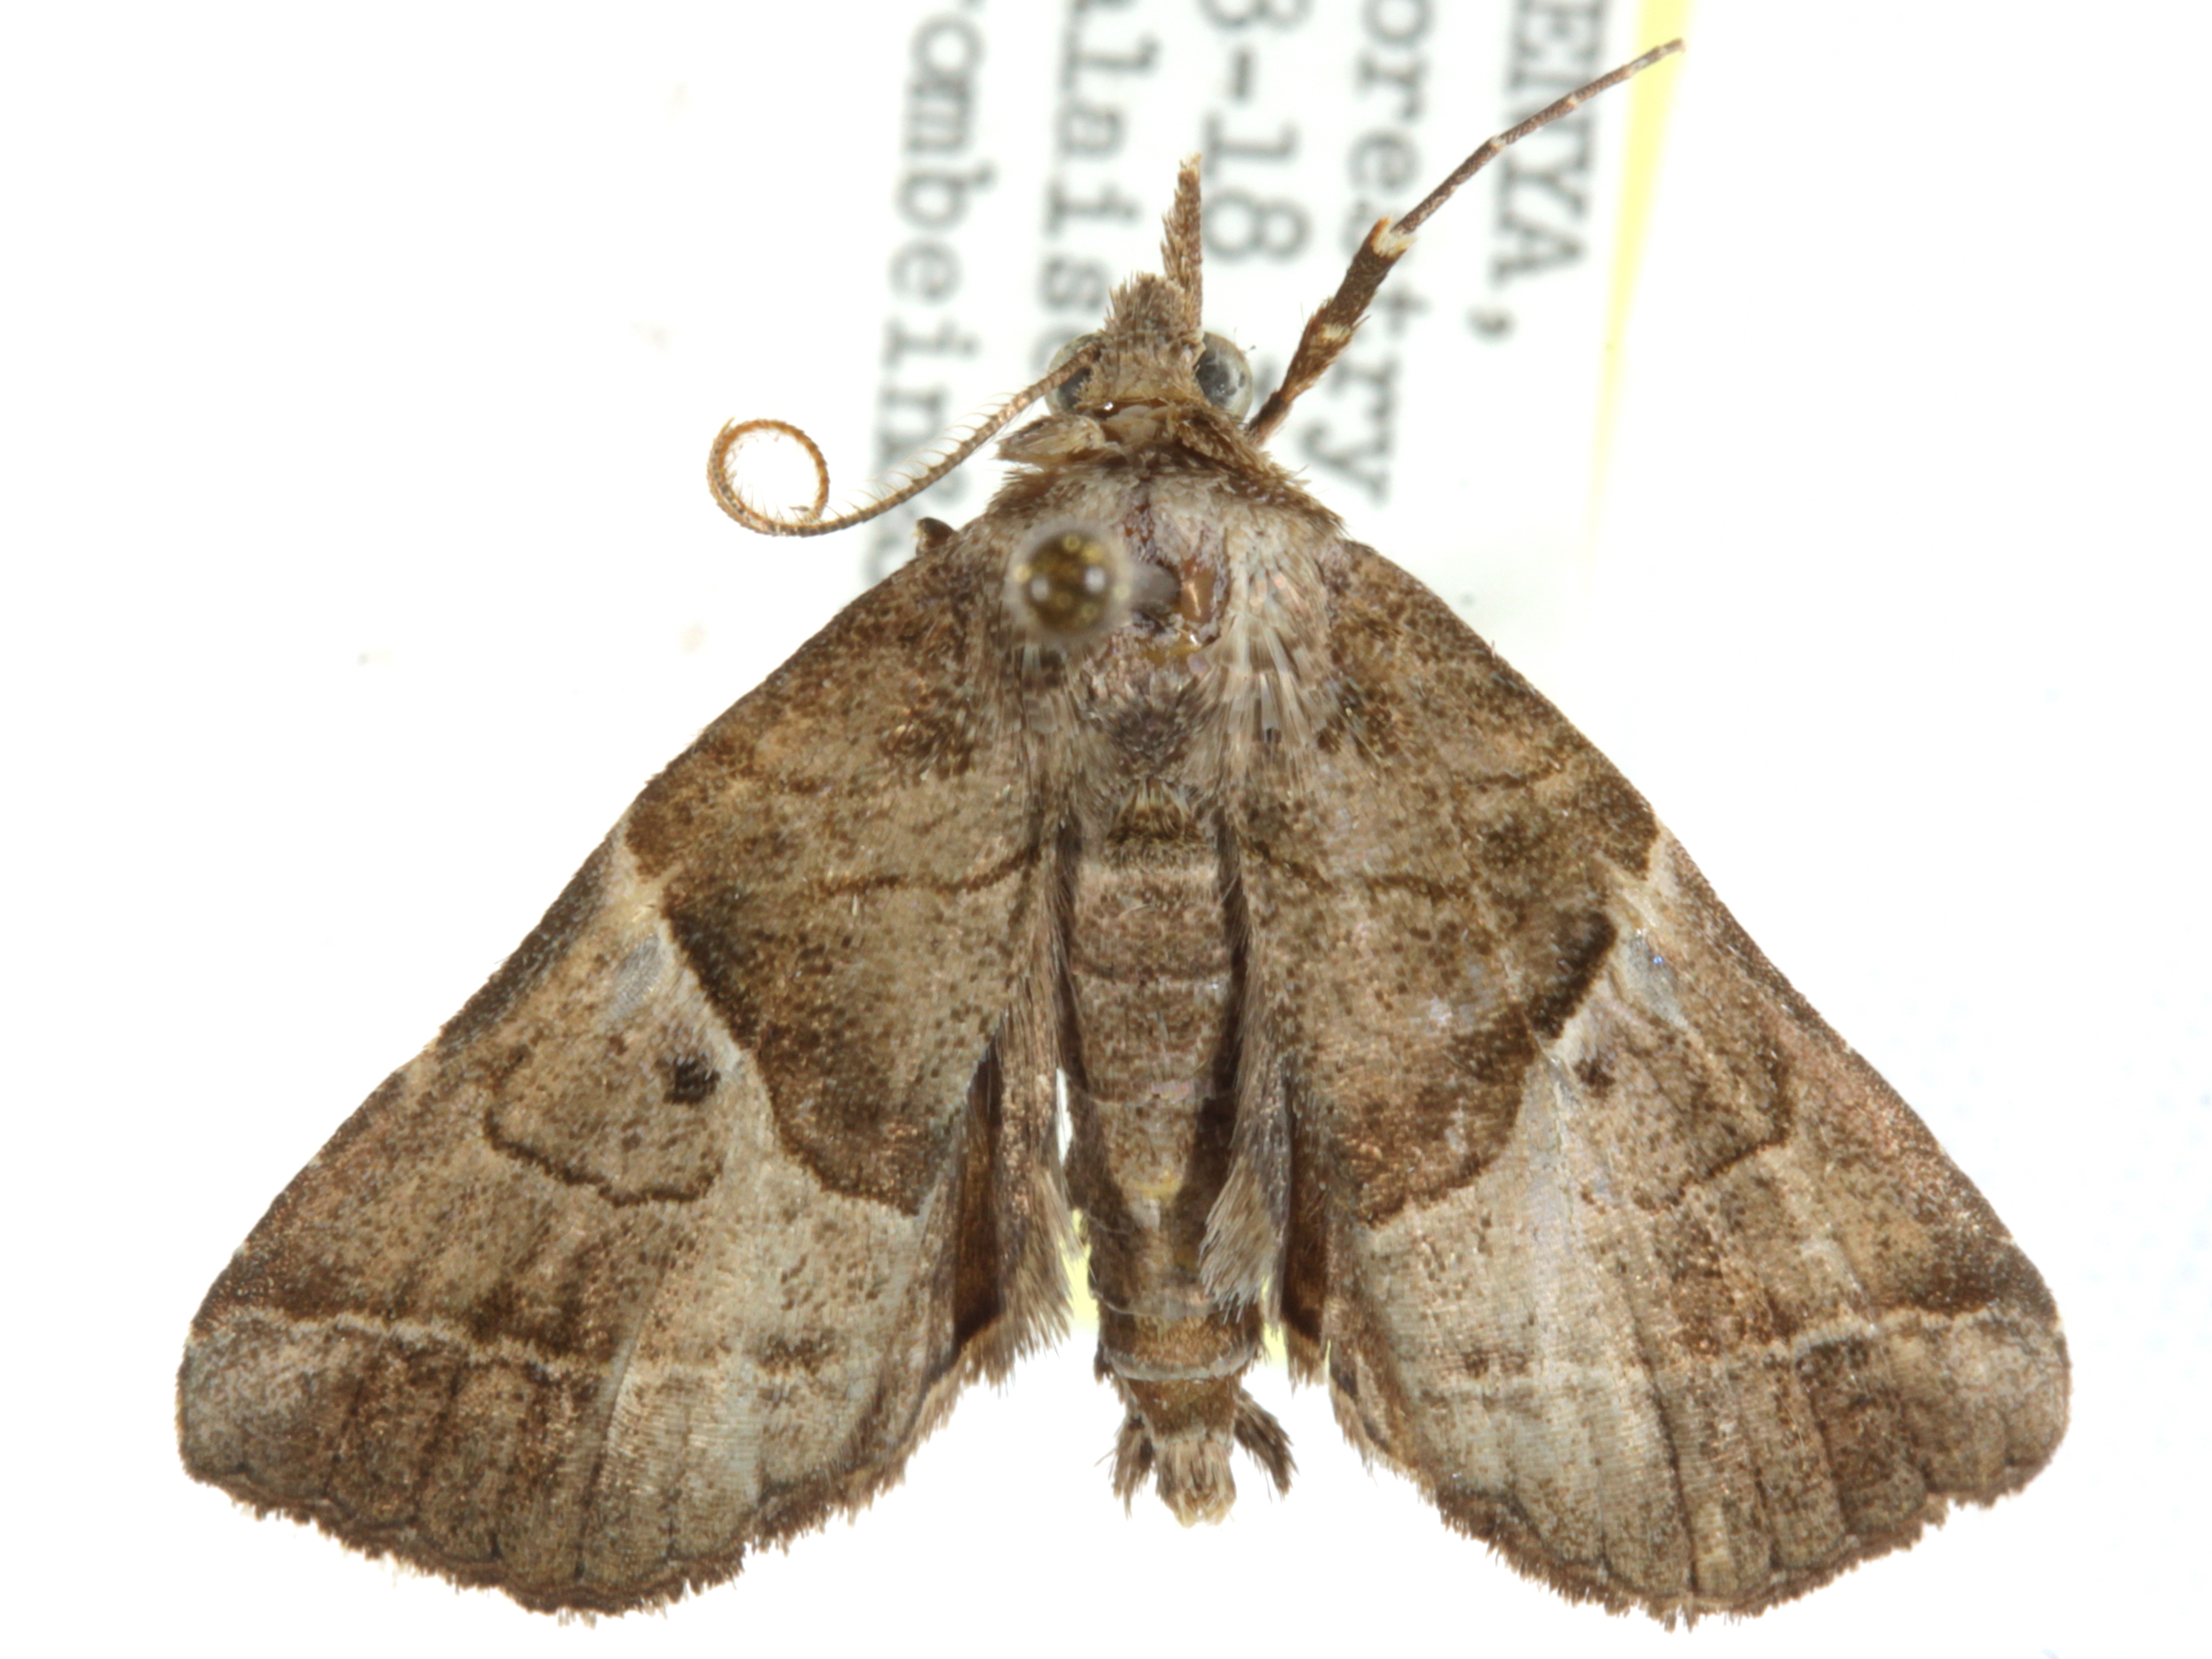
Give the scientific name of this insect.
Plusiodonta speciosissima
